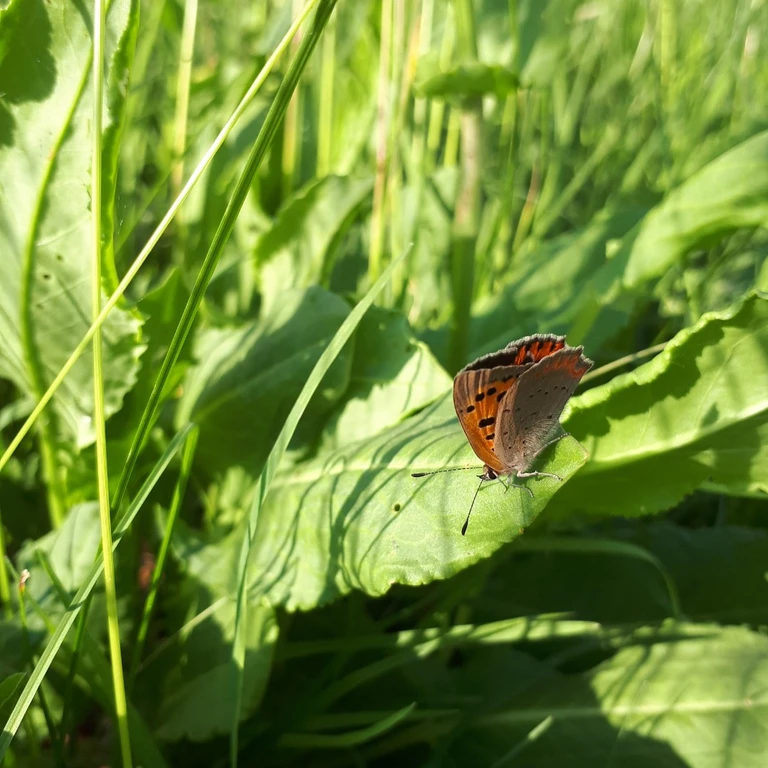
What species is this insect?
Lycaena phlaeas
